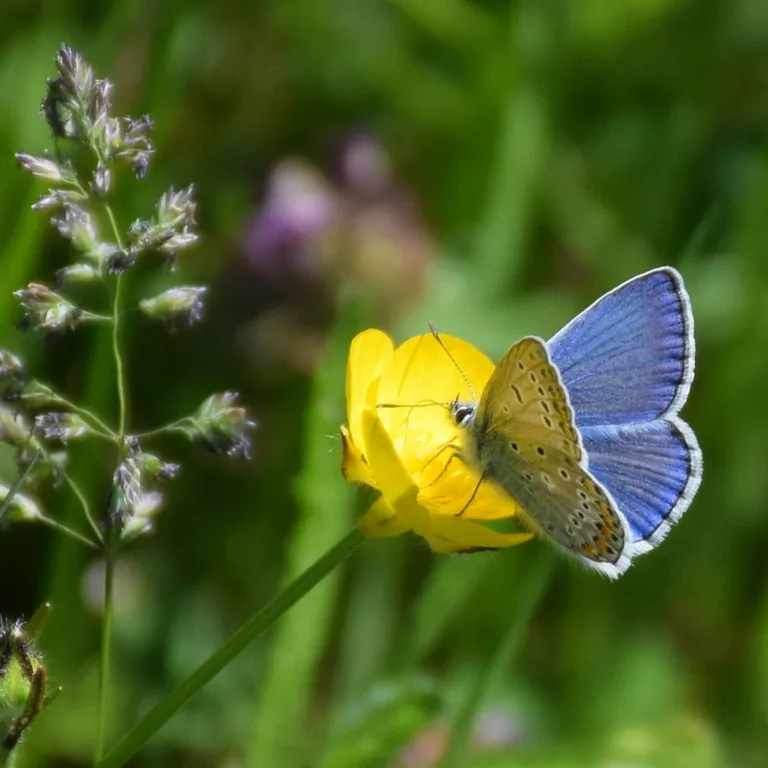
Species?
Polyommatus icarus
